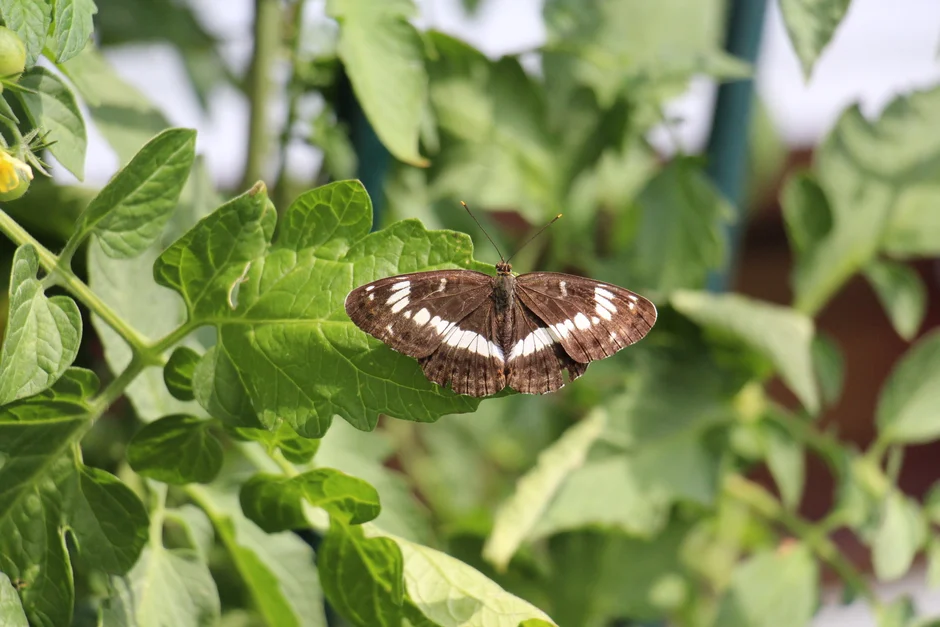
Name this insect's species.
Limenitis camilla (also Ladoga camilla)
